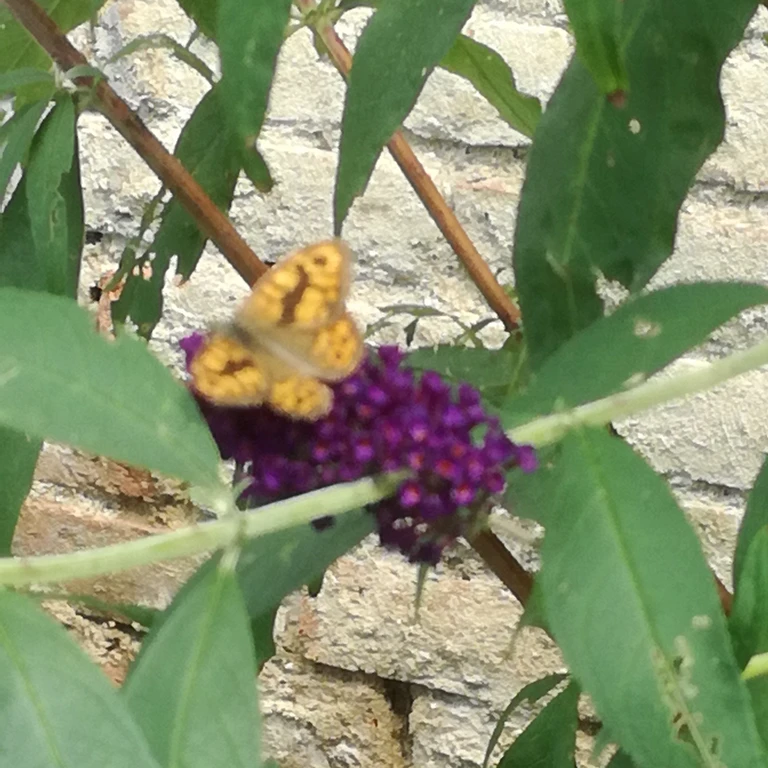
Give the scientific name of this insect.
Lasiommata megera (also Pararge megera)
